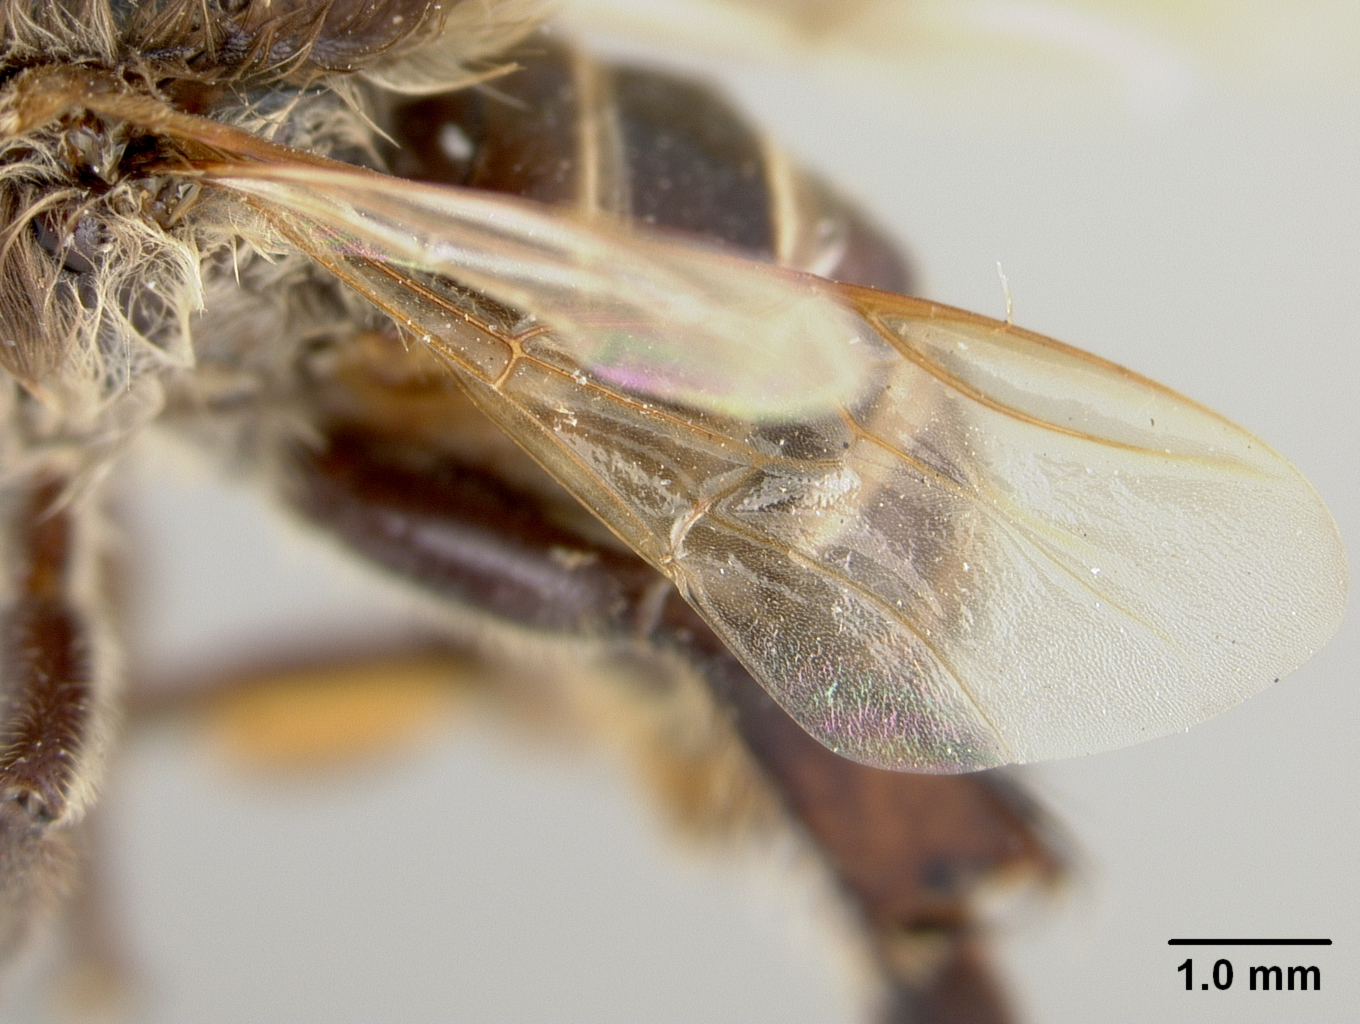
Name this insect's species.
Melipona fasciata
